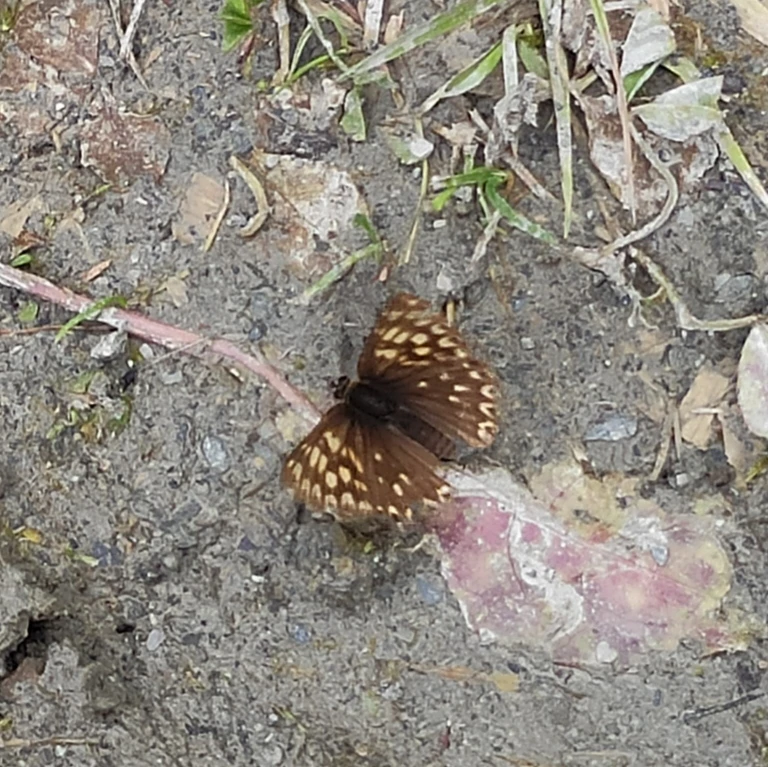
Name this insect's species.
Hamearis lucina
